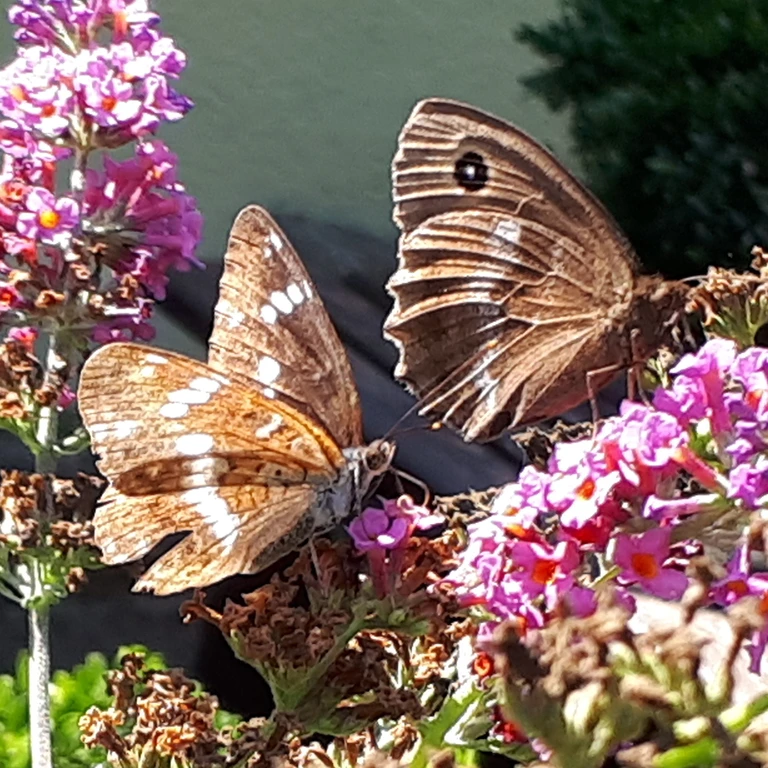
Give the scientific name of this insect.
Minois dryas
